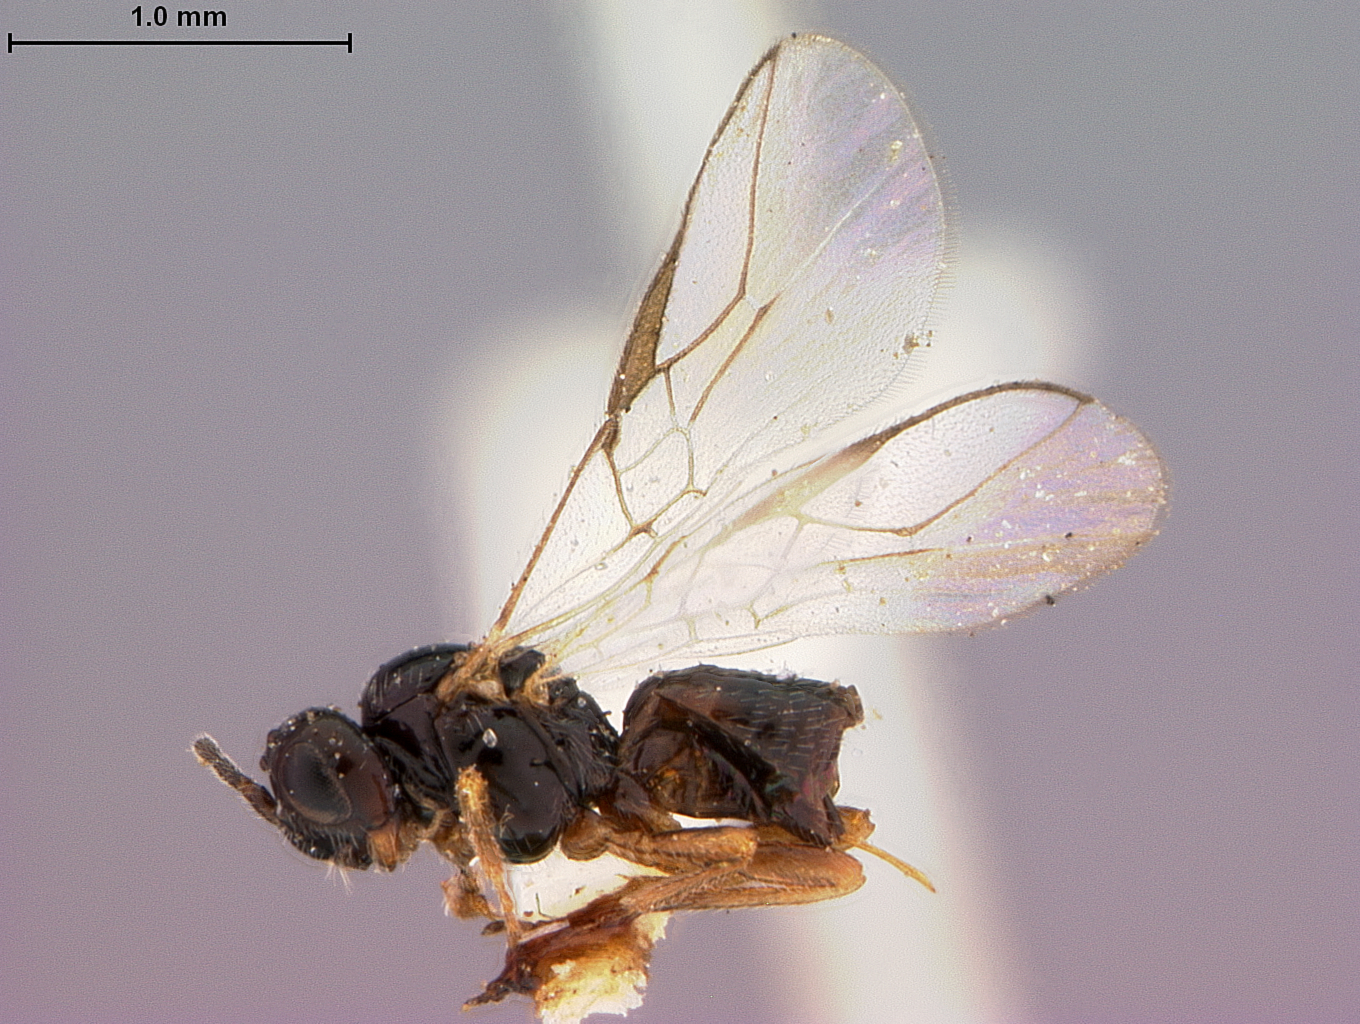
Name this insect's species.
Opius oralis
